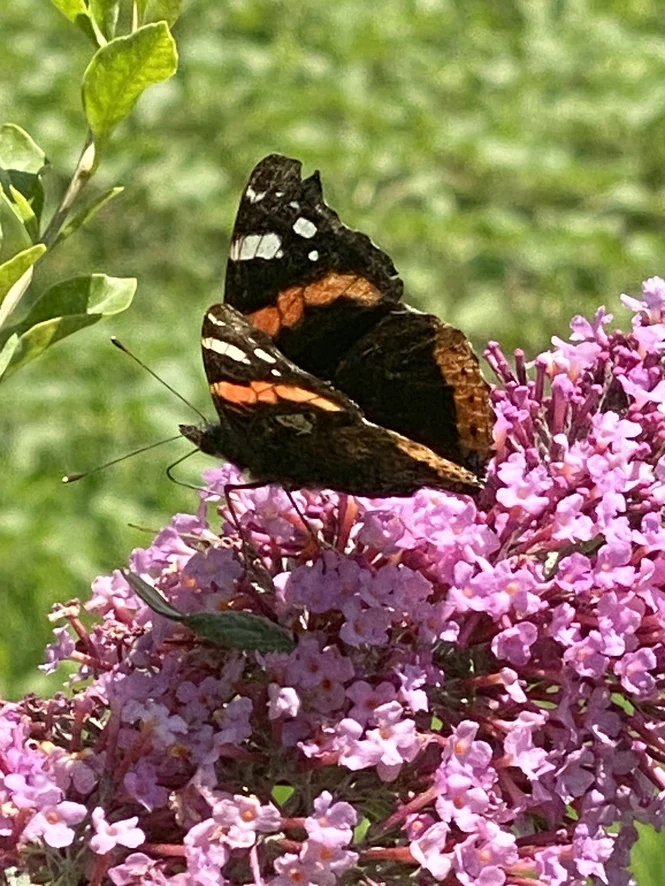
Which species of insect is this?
Vanessa atalanta
